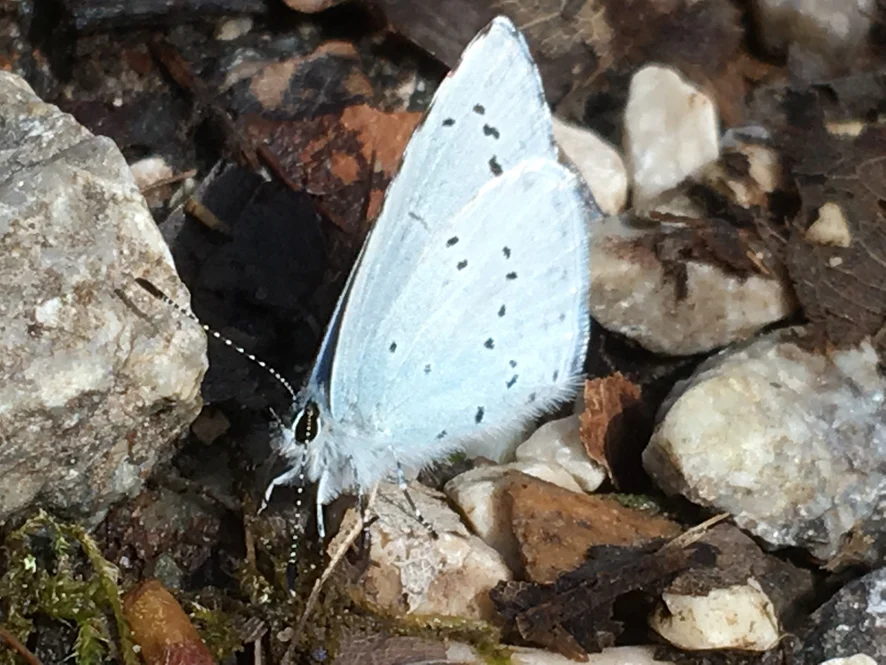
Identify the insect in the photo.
Celastrina argiolus
